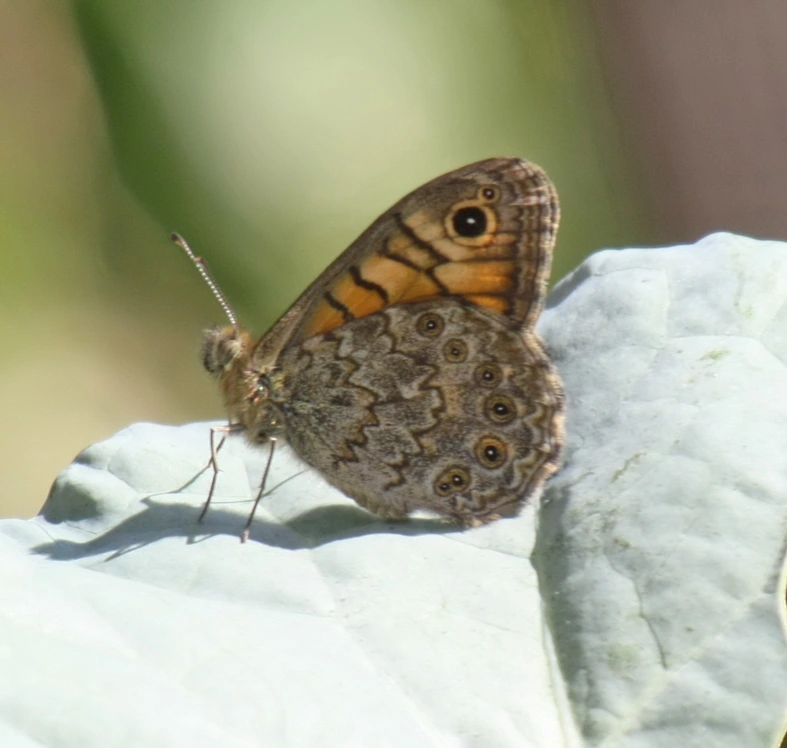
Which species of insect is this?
Lasiommata megera (also Pararge megera)
